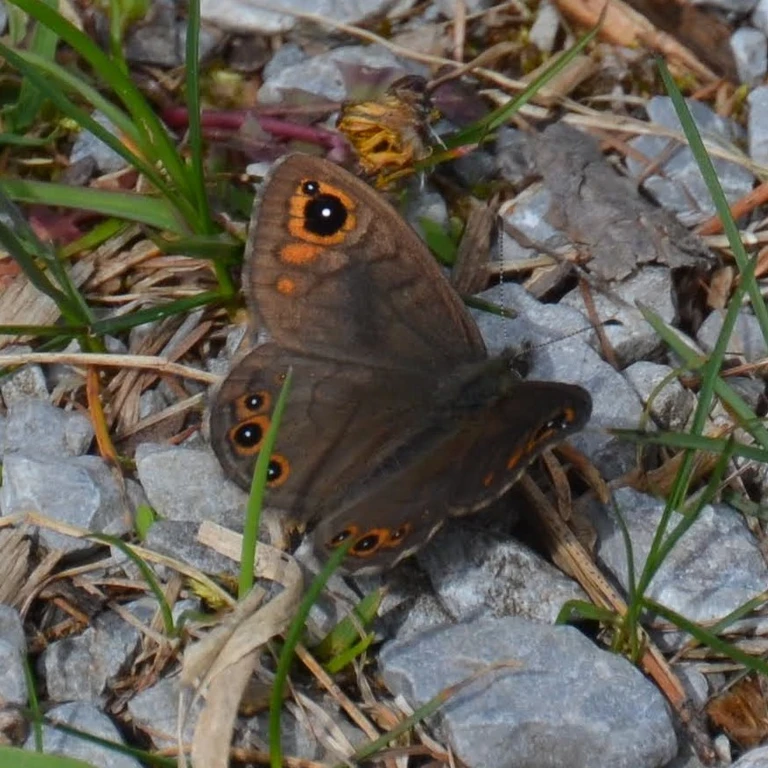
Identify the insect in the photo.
Lasiommata petropolitana (also Pararge petropolitana)
